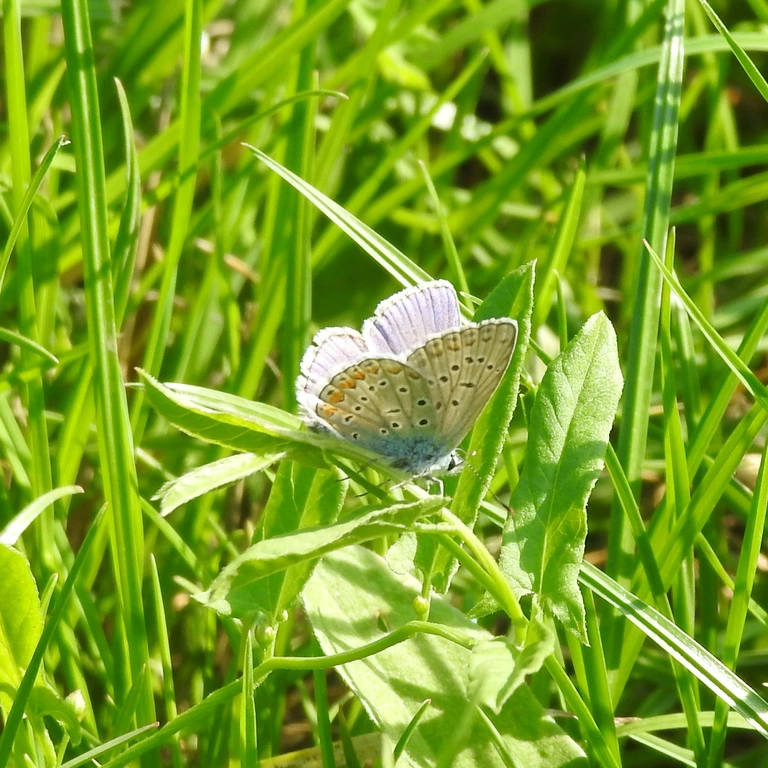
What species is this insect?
Polyommatus icarus
